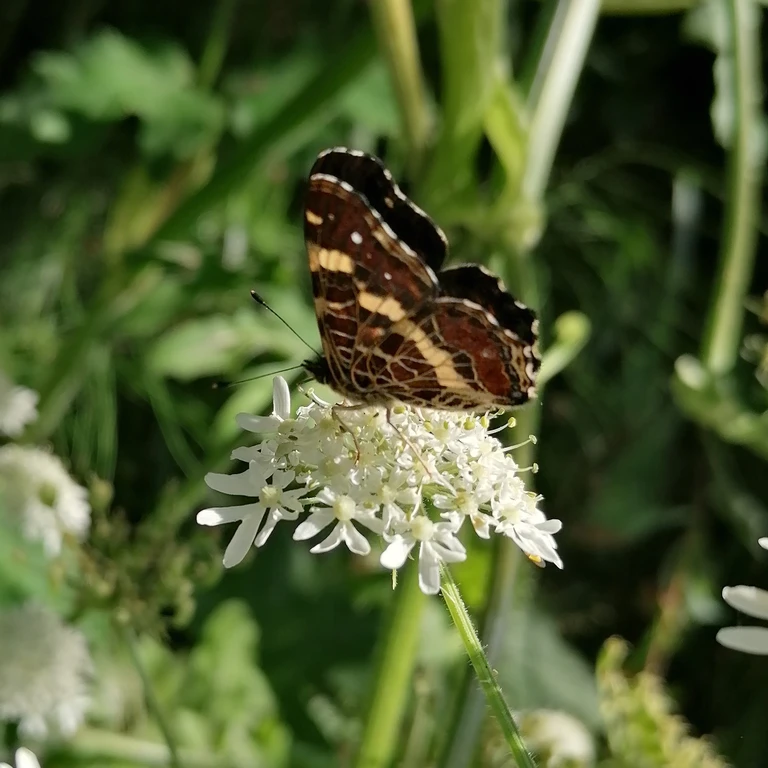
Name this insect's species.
Araschnia levana
